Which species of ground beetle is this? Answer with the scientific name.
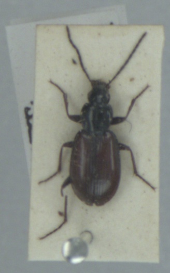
Agonum fuliginosum
